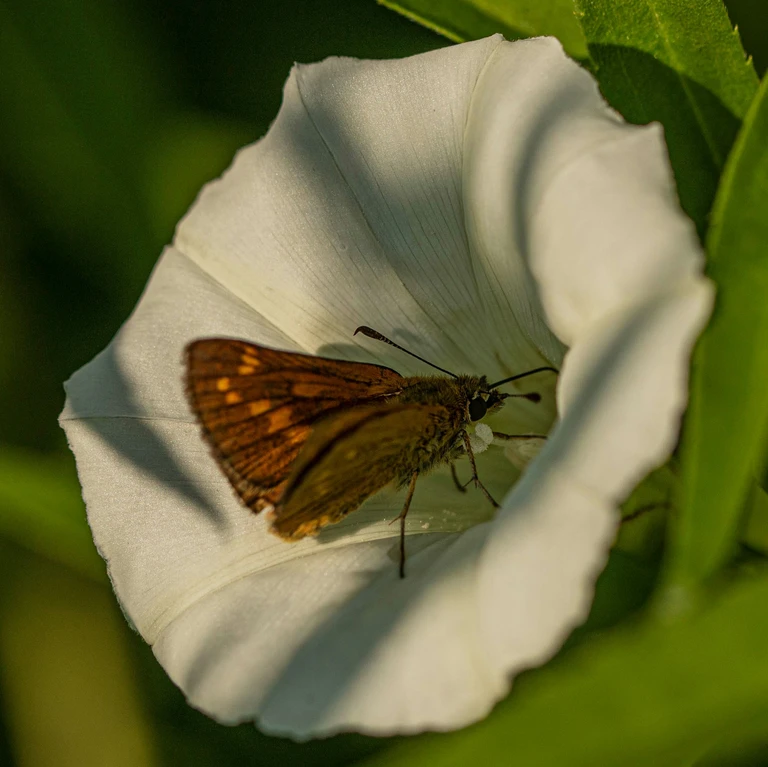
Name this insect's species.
Ochlodes sylvanus (also Ochlodes venata)
